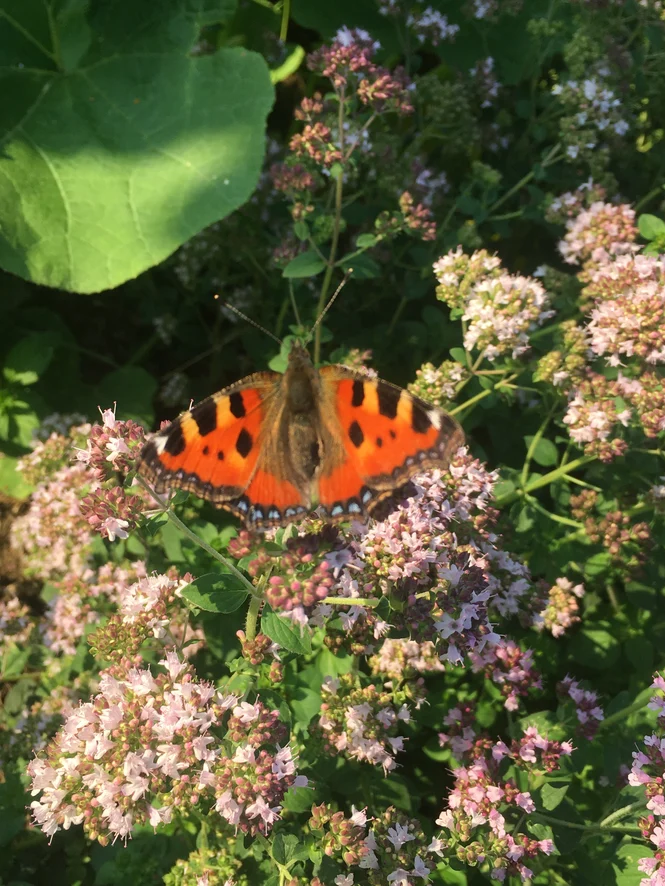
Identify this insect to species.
Aglais urticae
